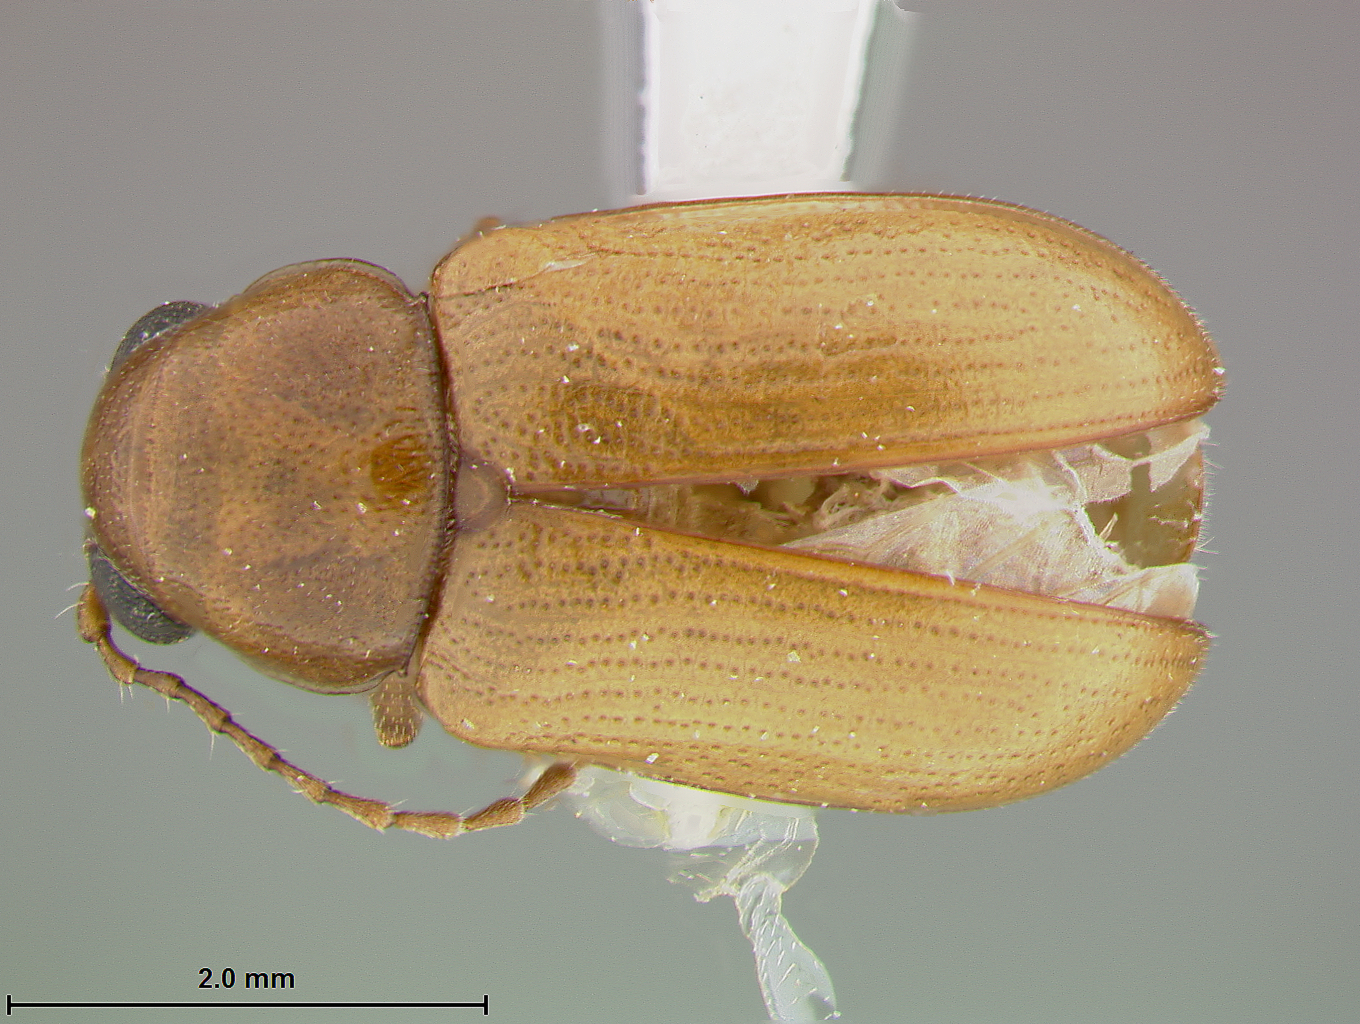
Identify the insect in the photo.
Metachroma presidiense
